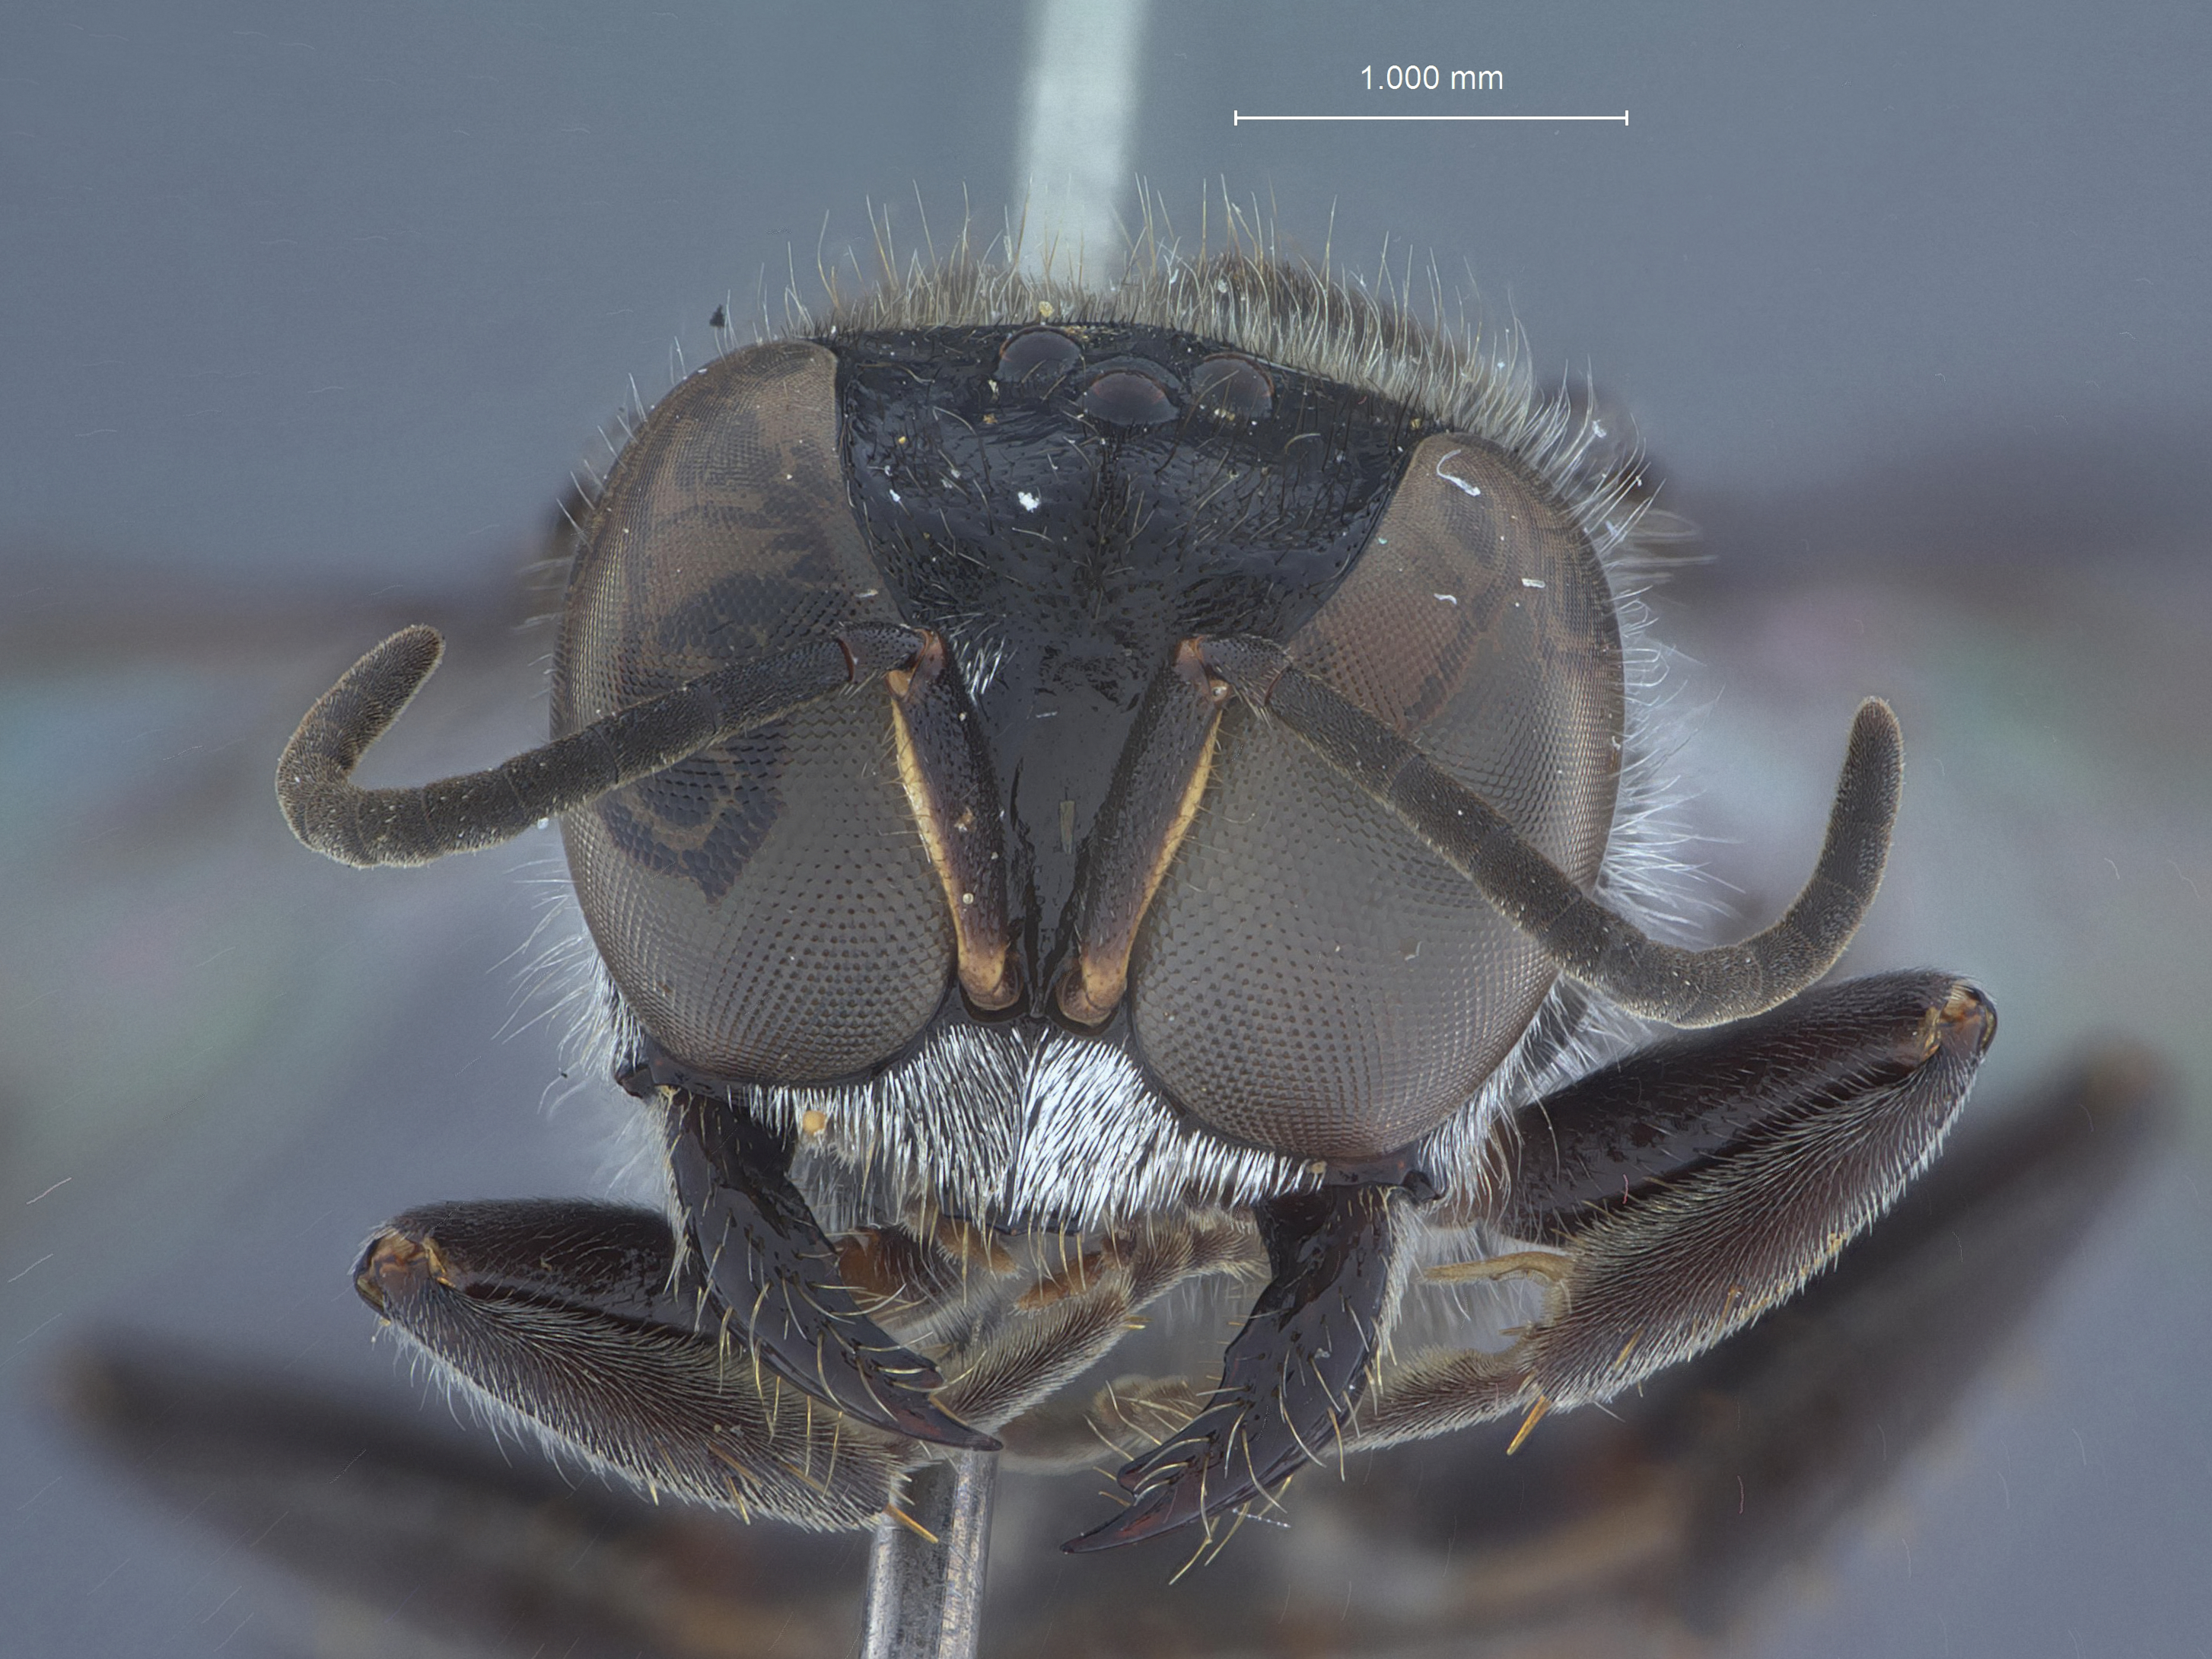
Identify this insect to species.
Crossocerus surusumi
